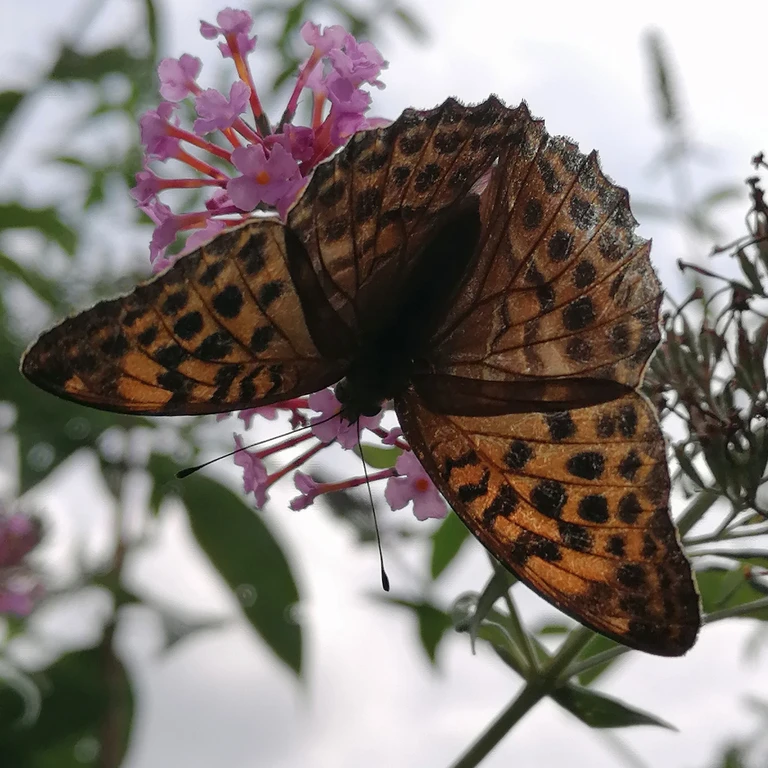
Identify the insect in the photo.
Argynnis paphia
